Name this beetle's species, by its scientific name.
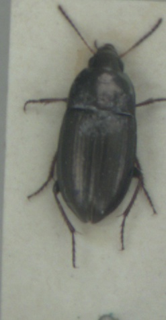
Amara aenea
